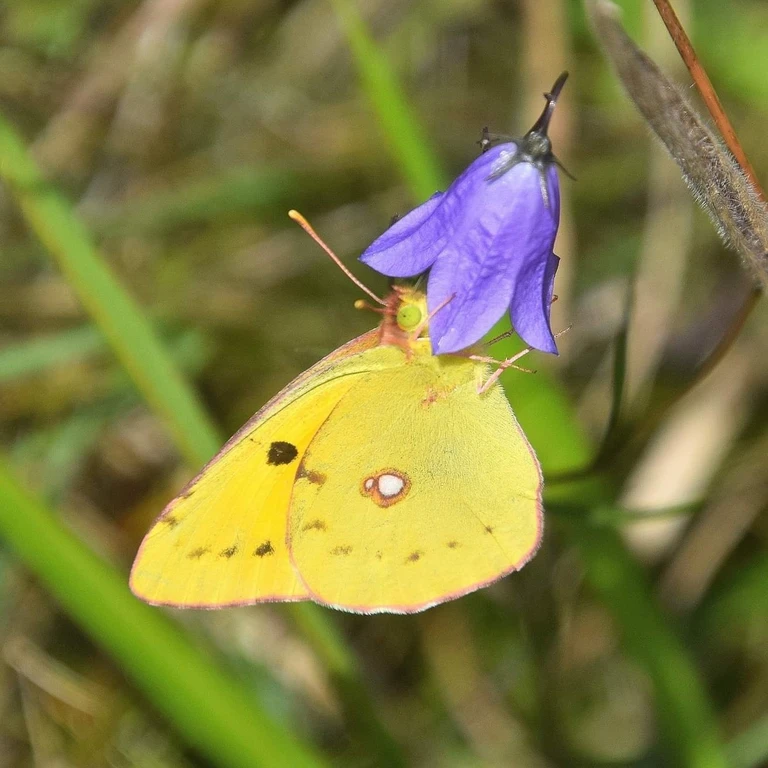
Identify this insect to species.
Colias croceus
